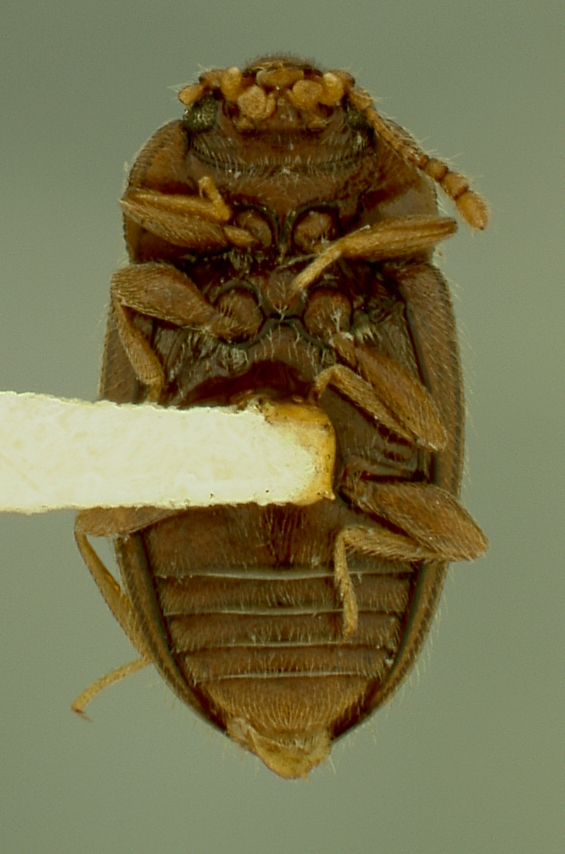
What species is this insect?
Symbiotes lacustris
